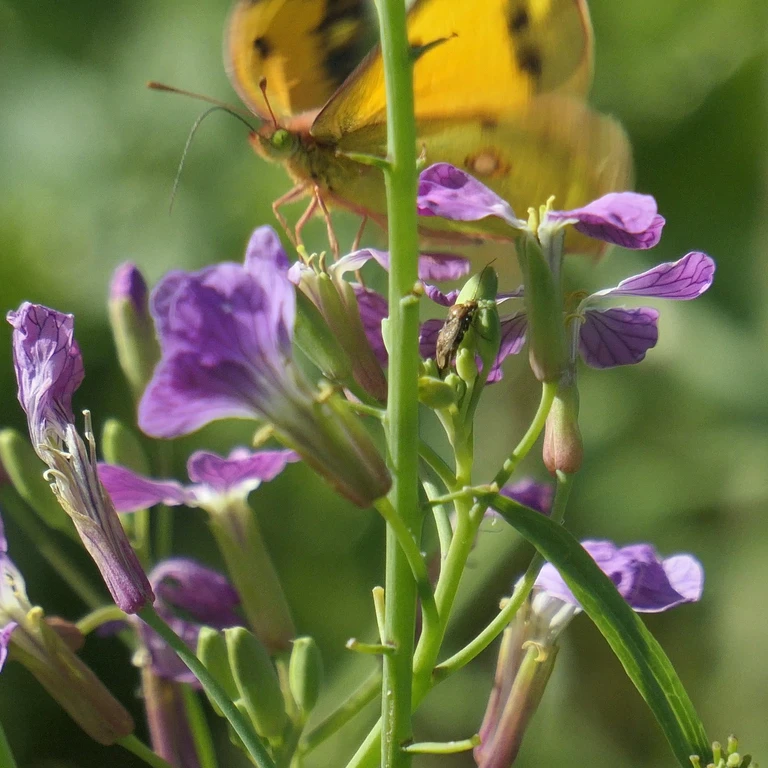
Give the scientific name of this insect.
Colias croceus
